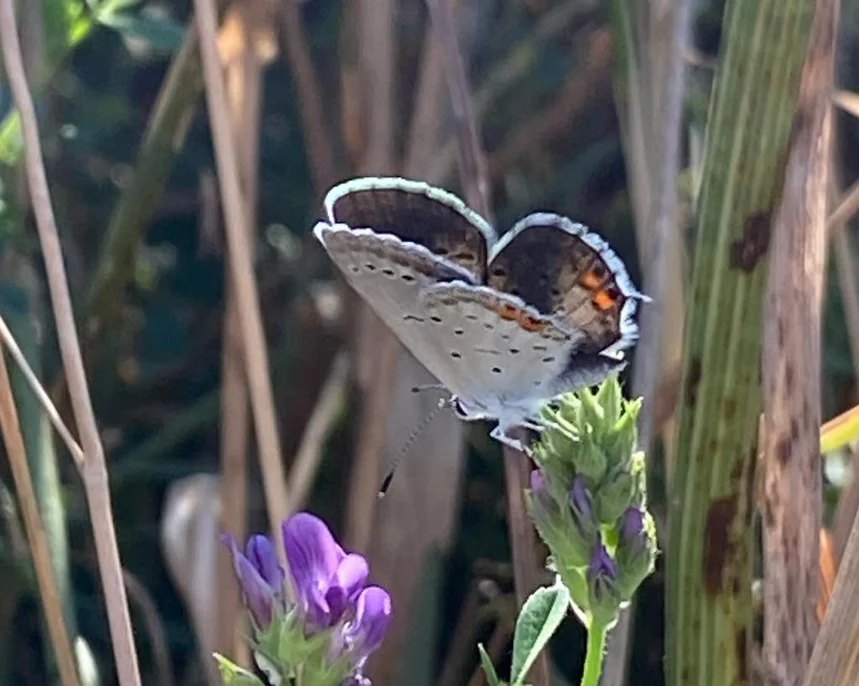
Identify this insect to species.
Cupido argiades (also Elkalyce argiades)
